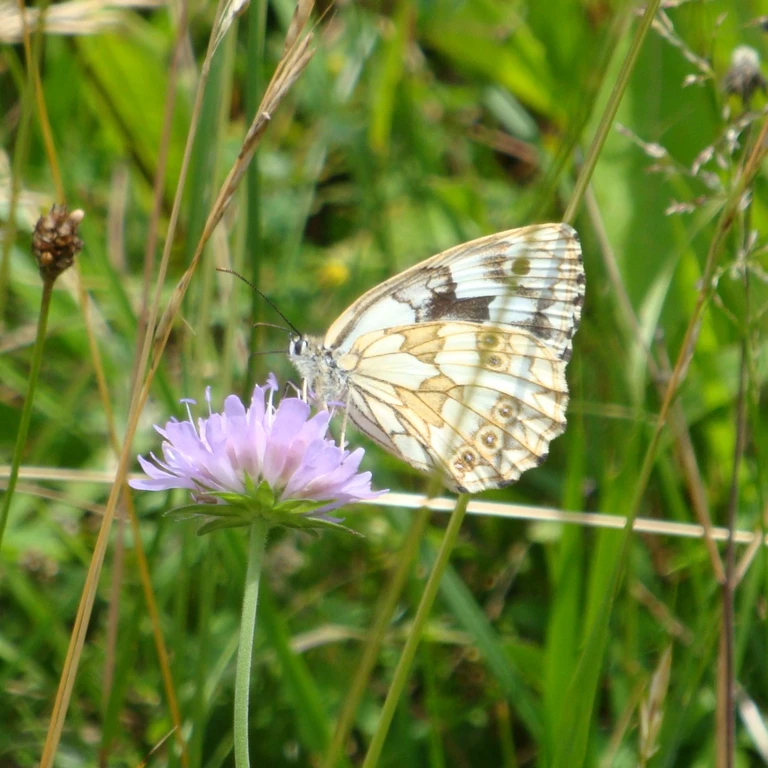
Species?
Melanargia galathea
